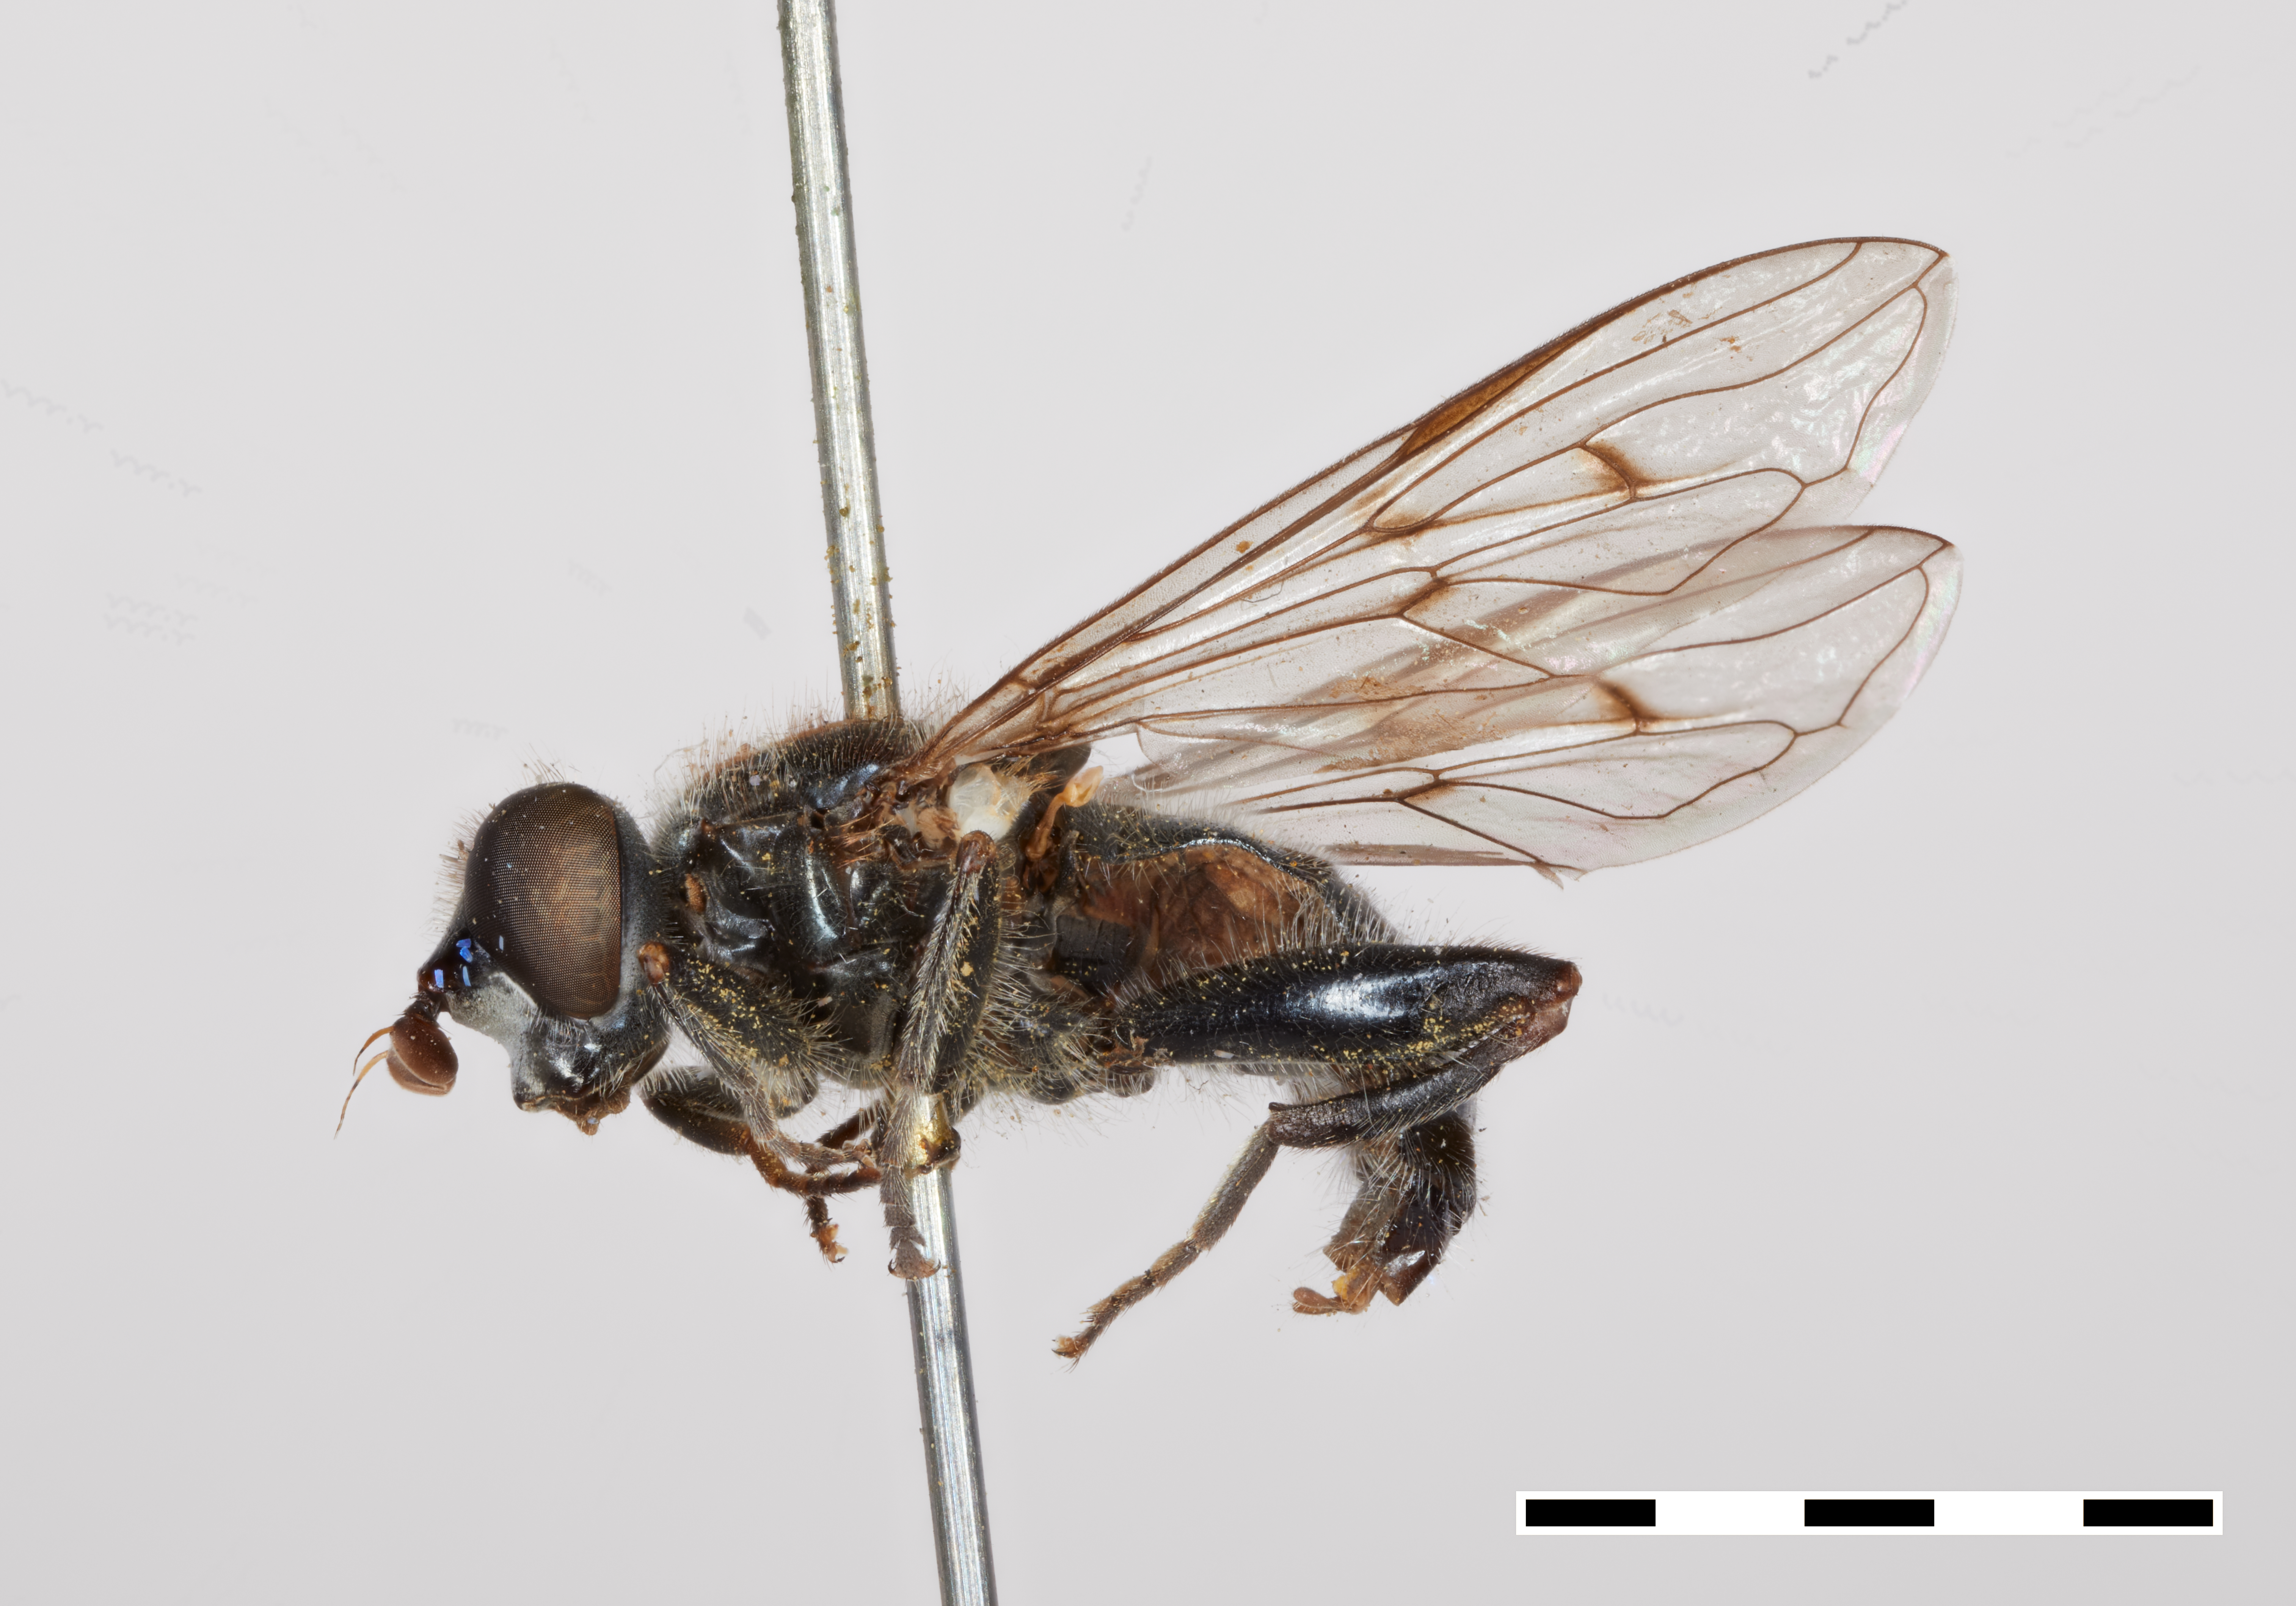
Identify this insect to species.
Xylota rileyi
